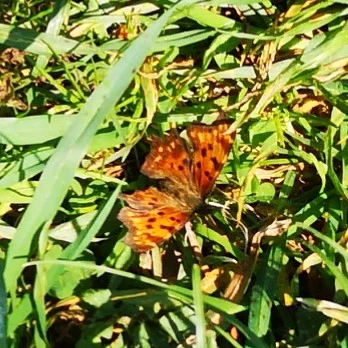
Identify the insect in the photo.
Polygonia c-album
